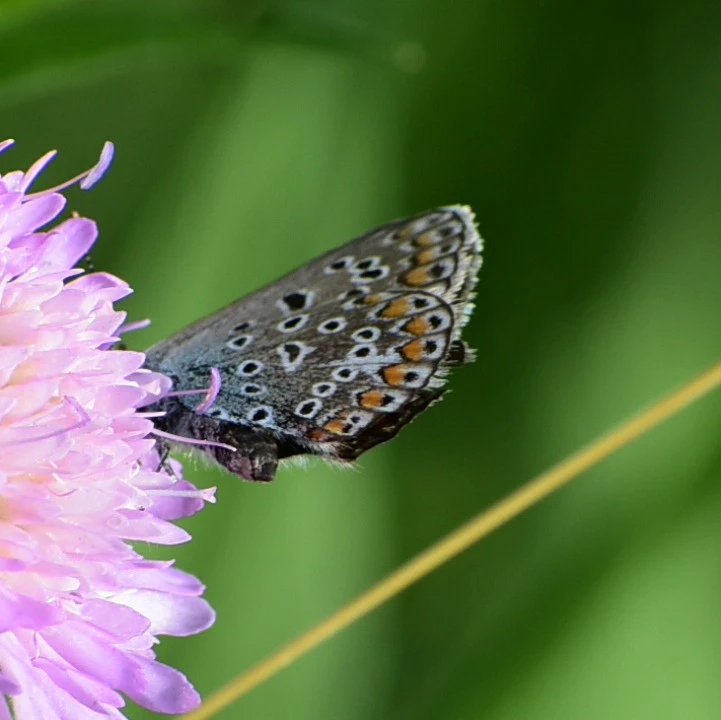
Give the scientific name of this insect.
Polyommatus icarus
